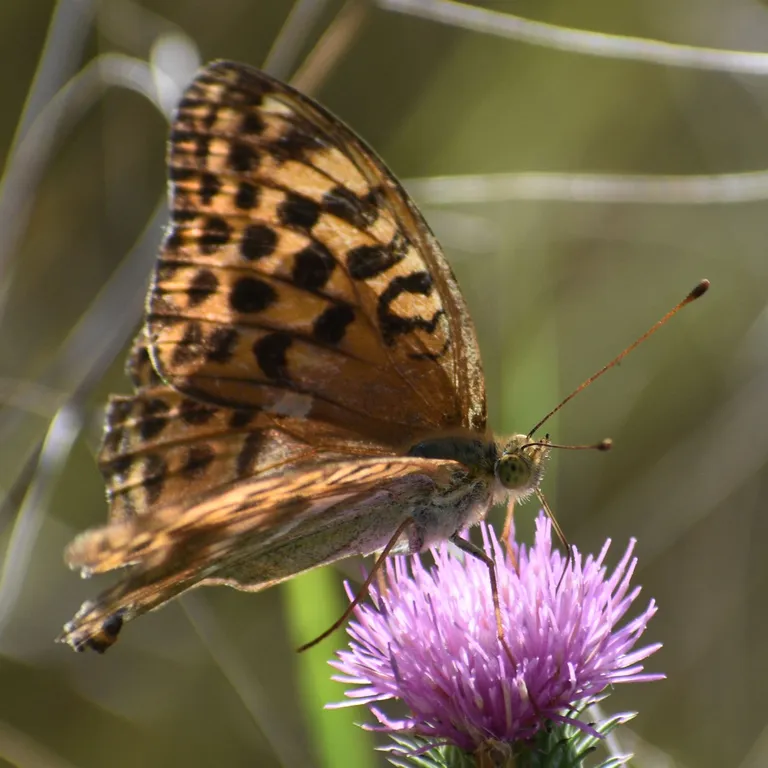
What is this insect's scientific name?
Argynnis paphia
